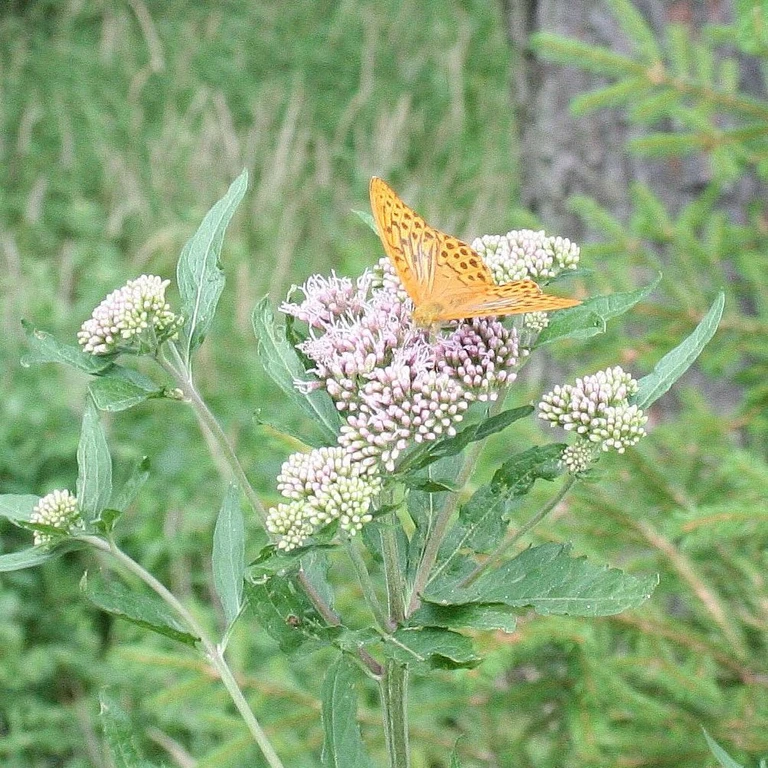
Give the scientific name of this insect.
Argynnis paphia
